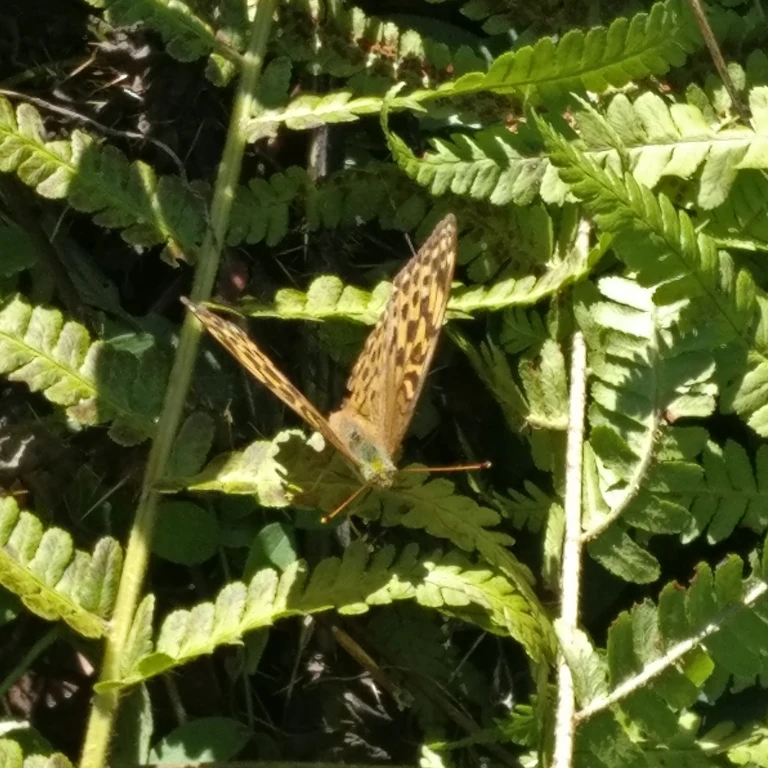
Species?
Argynnis paphia
